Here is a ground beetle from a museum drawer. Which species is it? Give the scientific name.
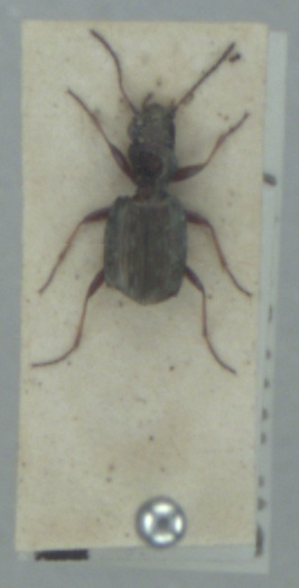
Asaphidion pallipes
